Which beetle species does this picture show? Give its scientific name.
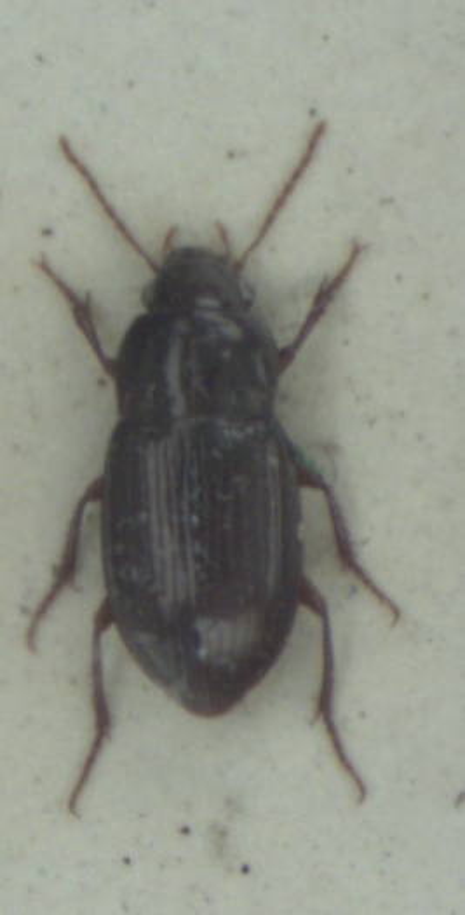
Amara apricaria
